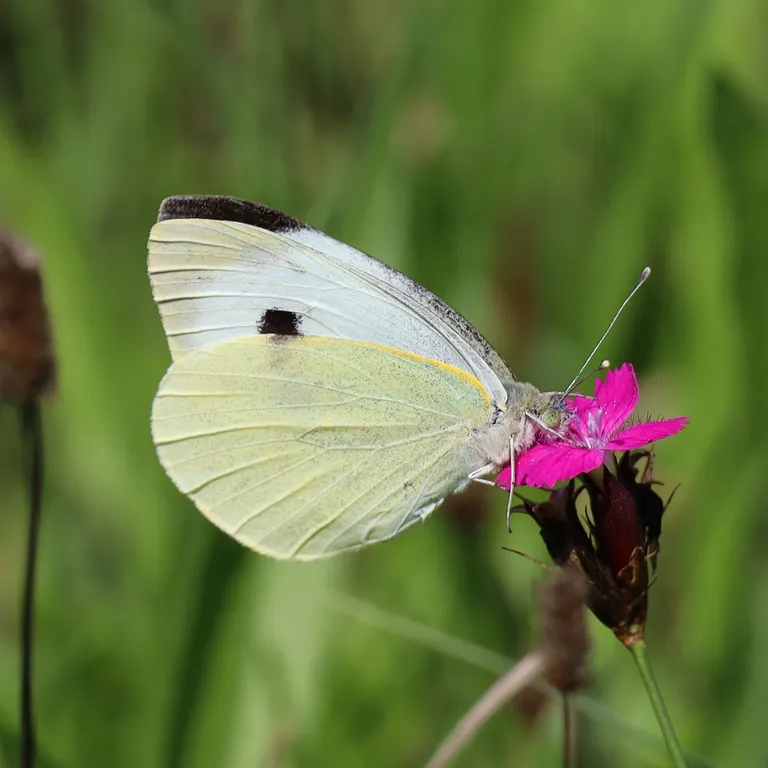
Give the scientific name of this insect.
Pieris brassicae
